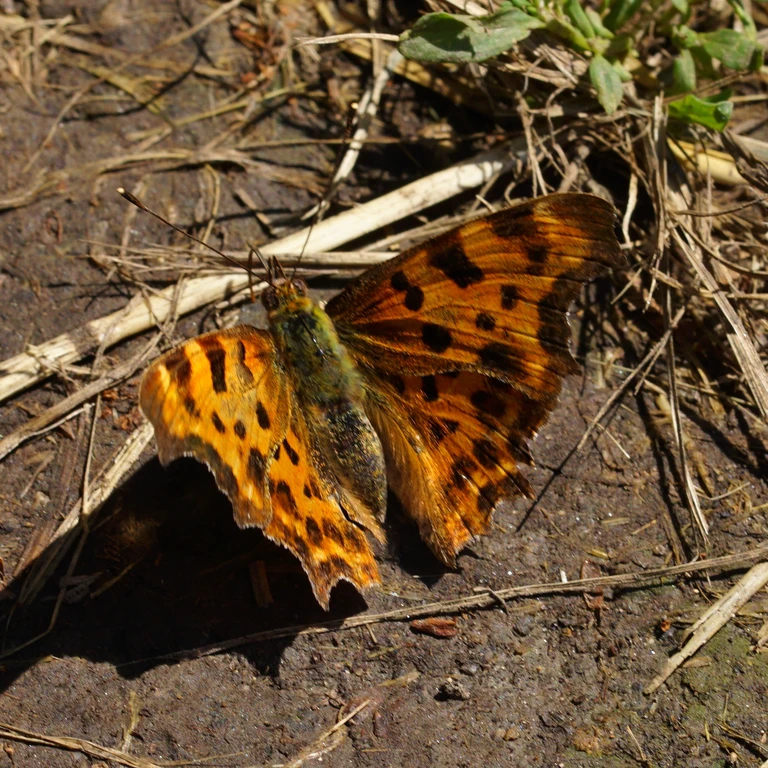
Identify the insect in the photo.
Polygonia c-album
